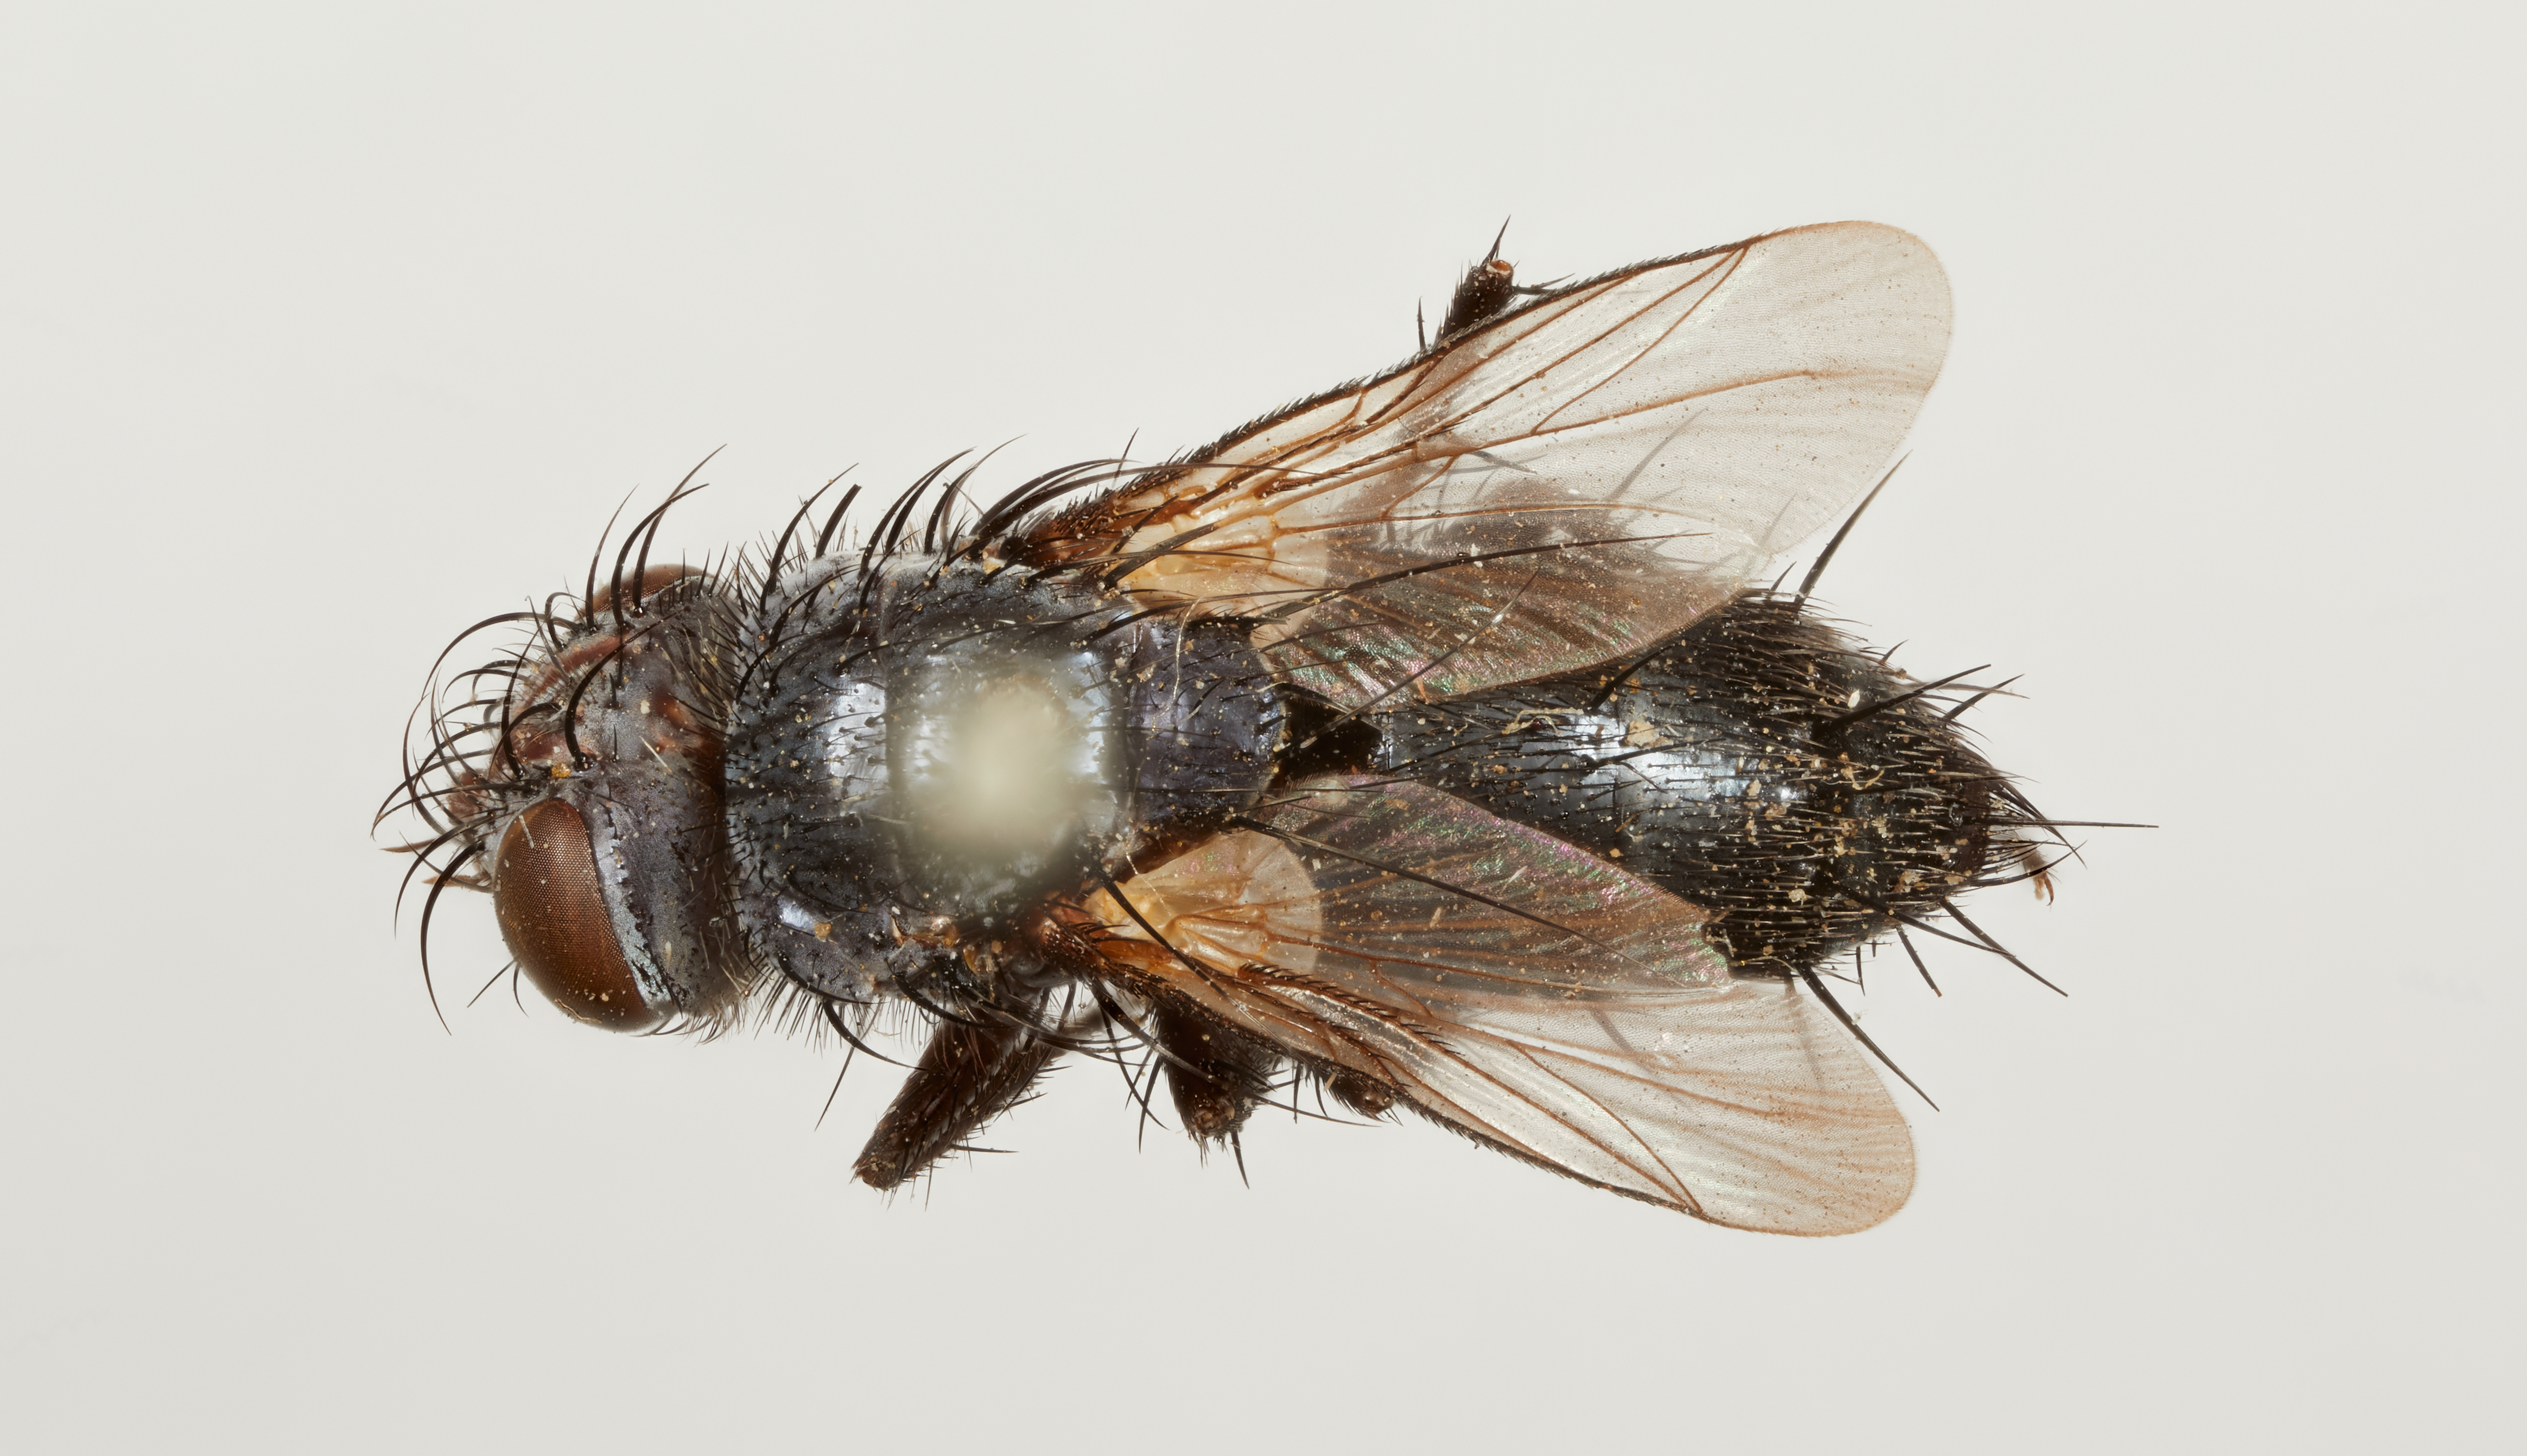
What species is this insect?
Goniochaeta fuscibasis
